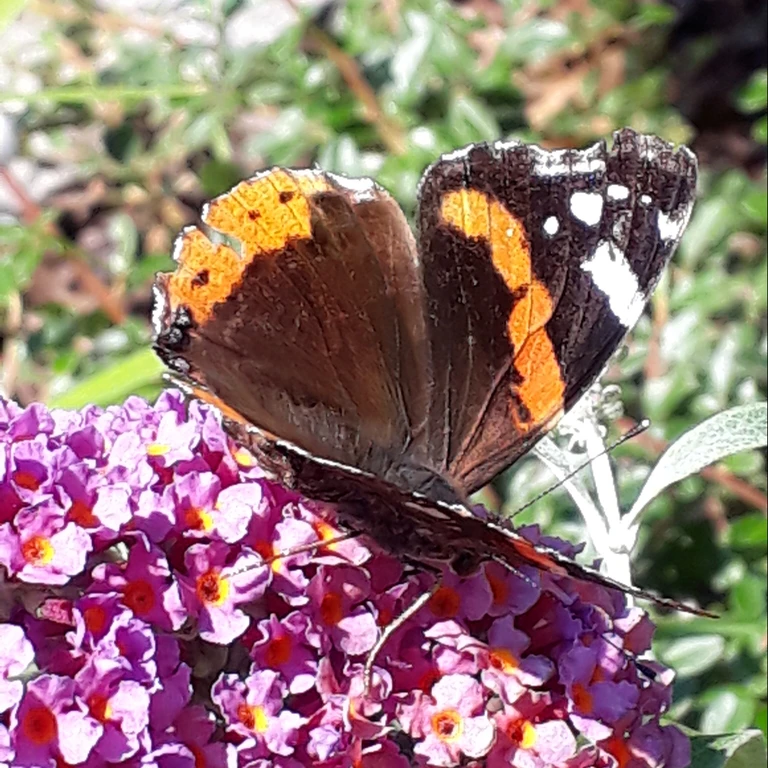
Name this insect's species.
Vanessa atalanta
